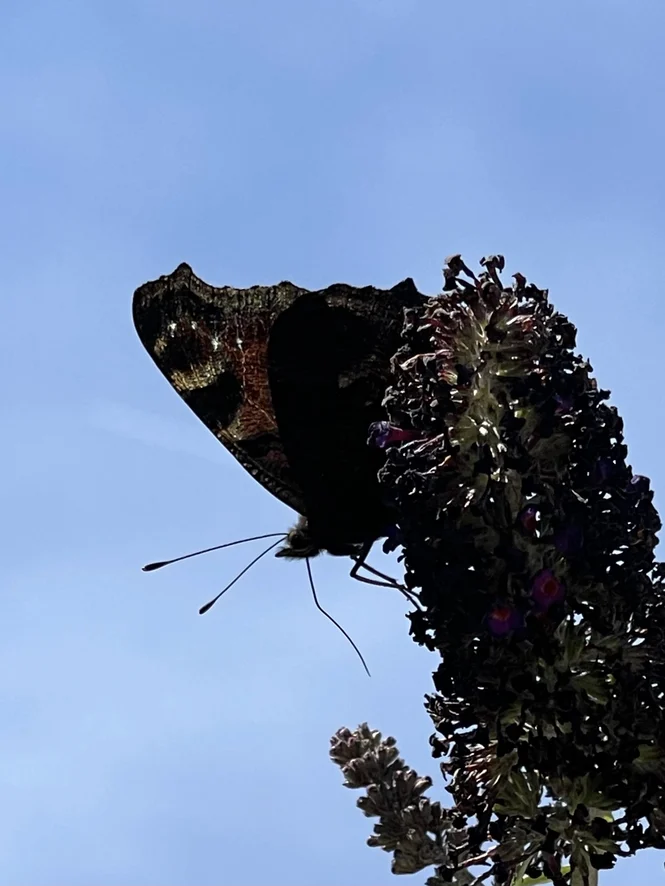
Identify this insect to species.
Aglais io
